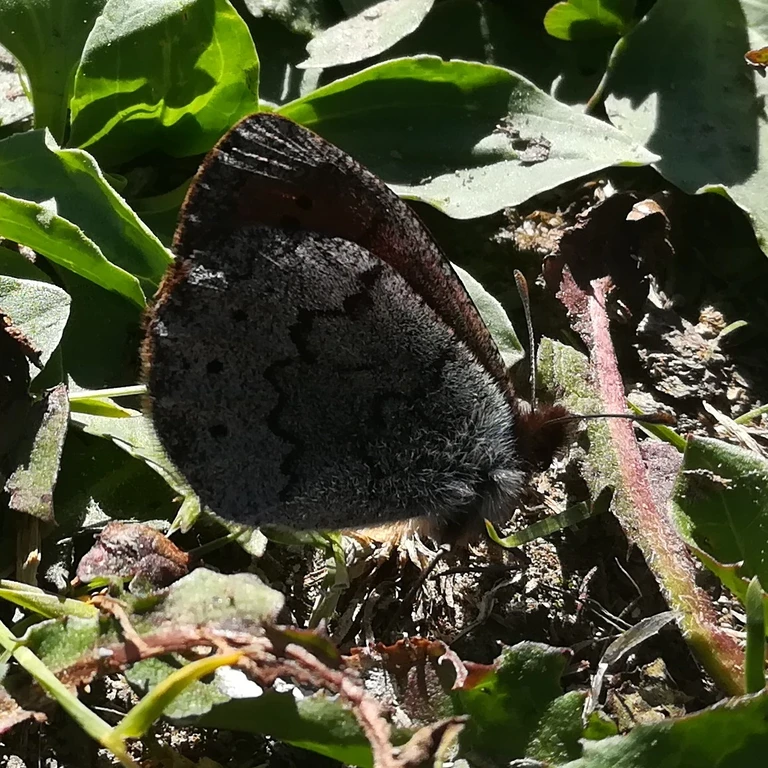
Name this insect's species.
Erebia pandrose
